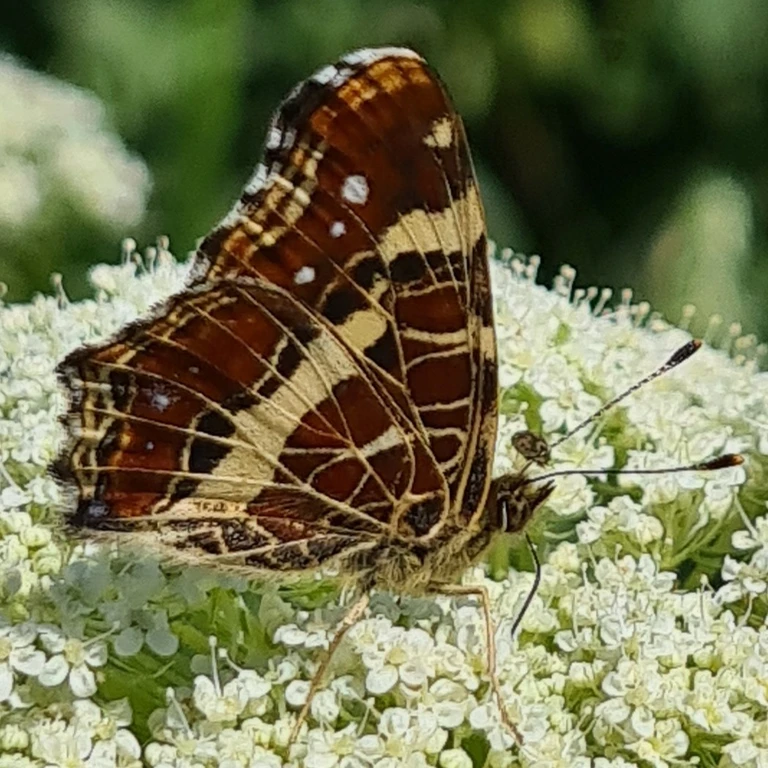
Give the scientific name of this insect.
Araschnia levana
